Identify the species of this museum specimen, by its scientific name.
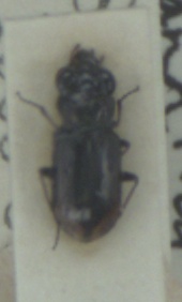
Notiophilus biguttatus
